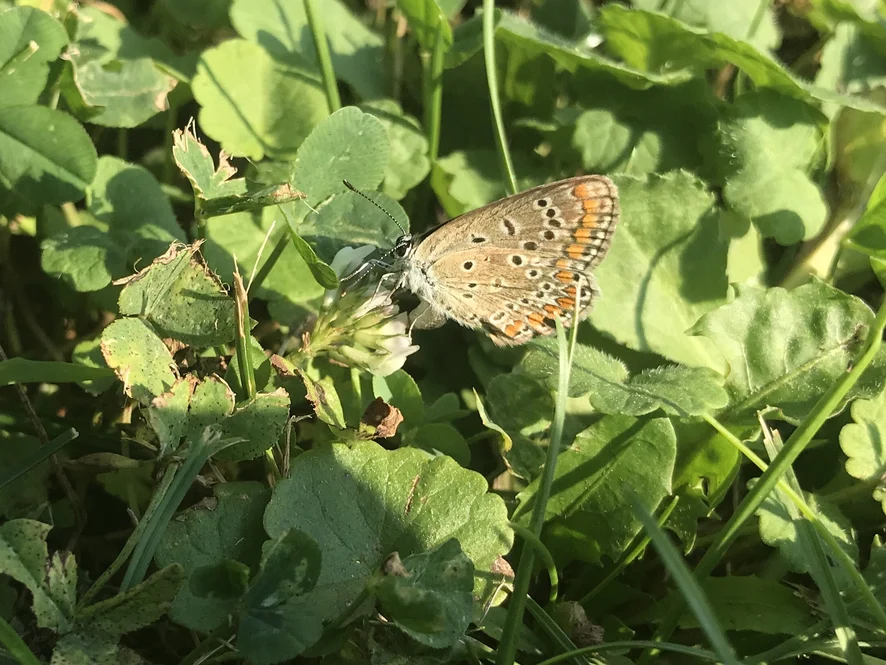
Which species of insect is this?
Polyommatus icarus
